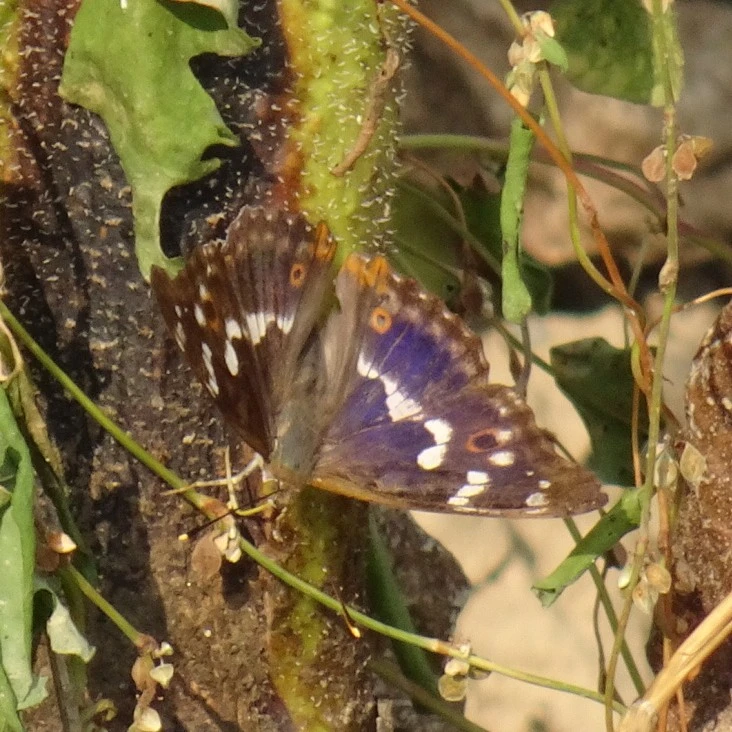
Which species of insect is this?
Apatura ilia
